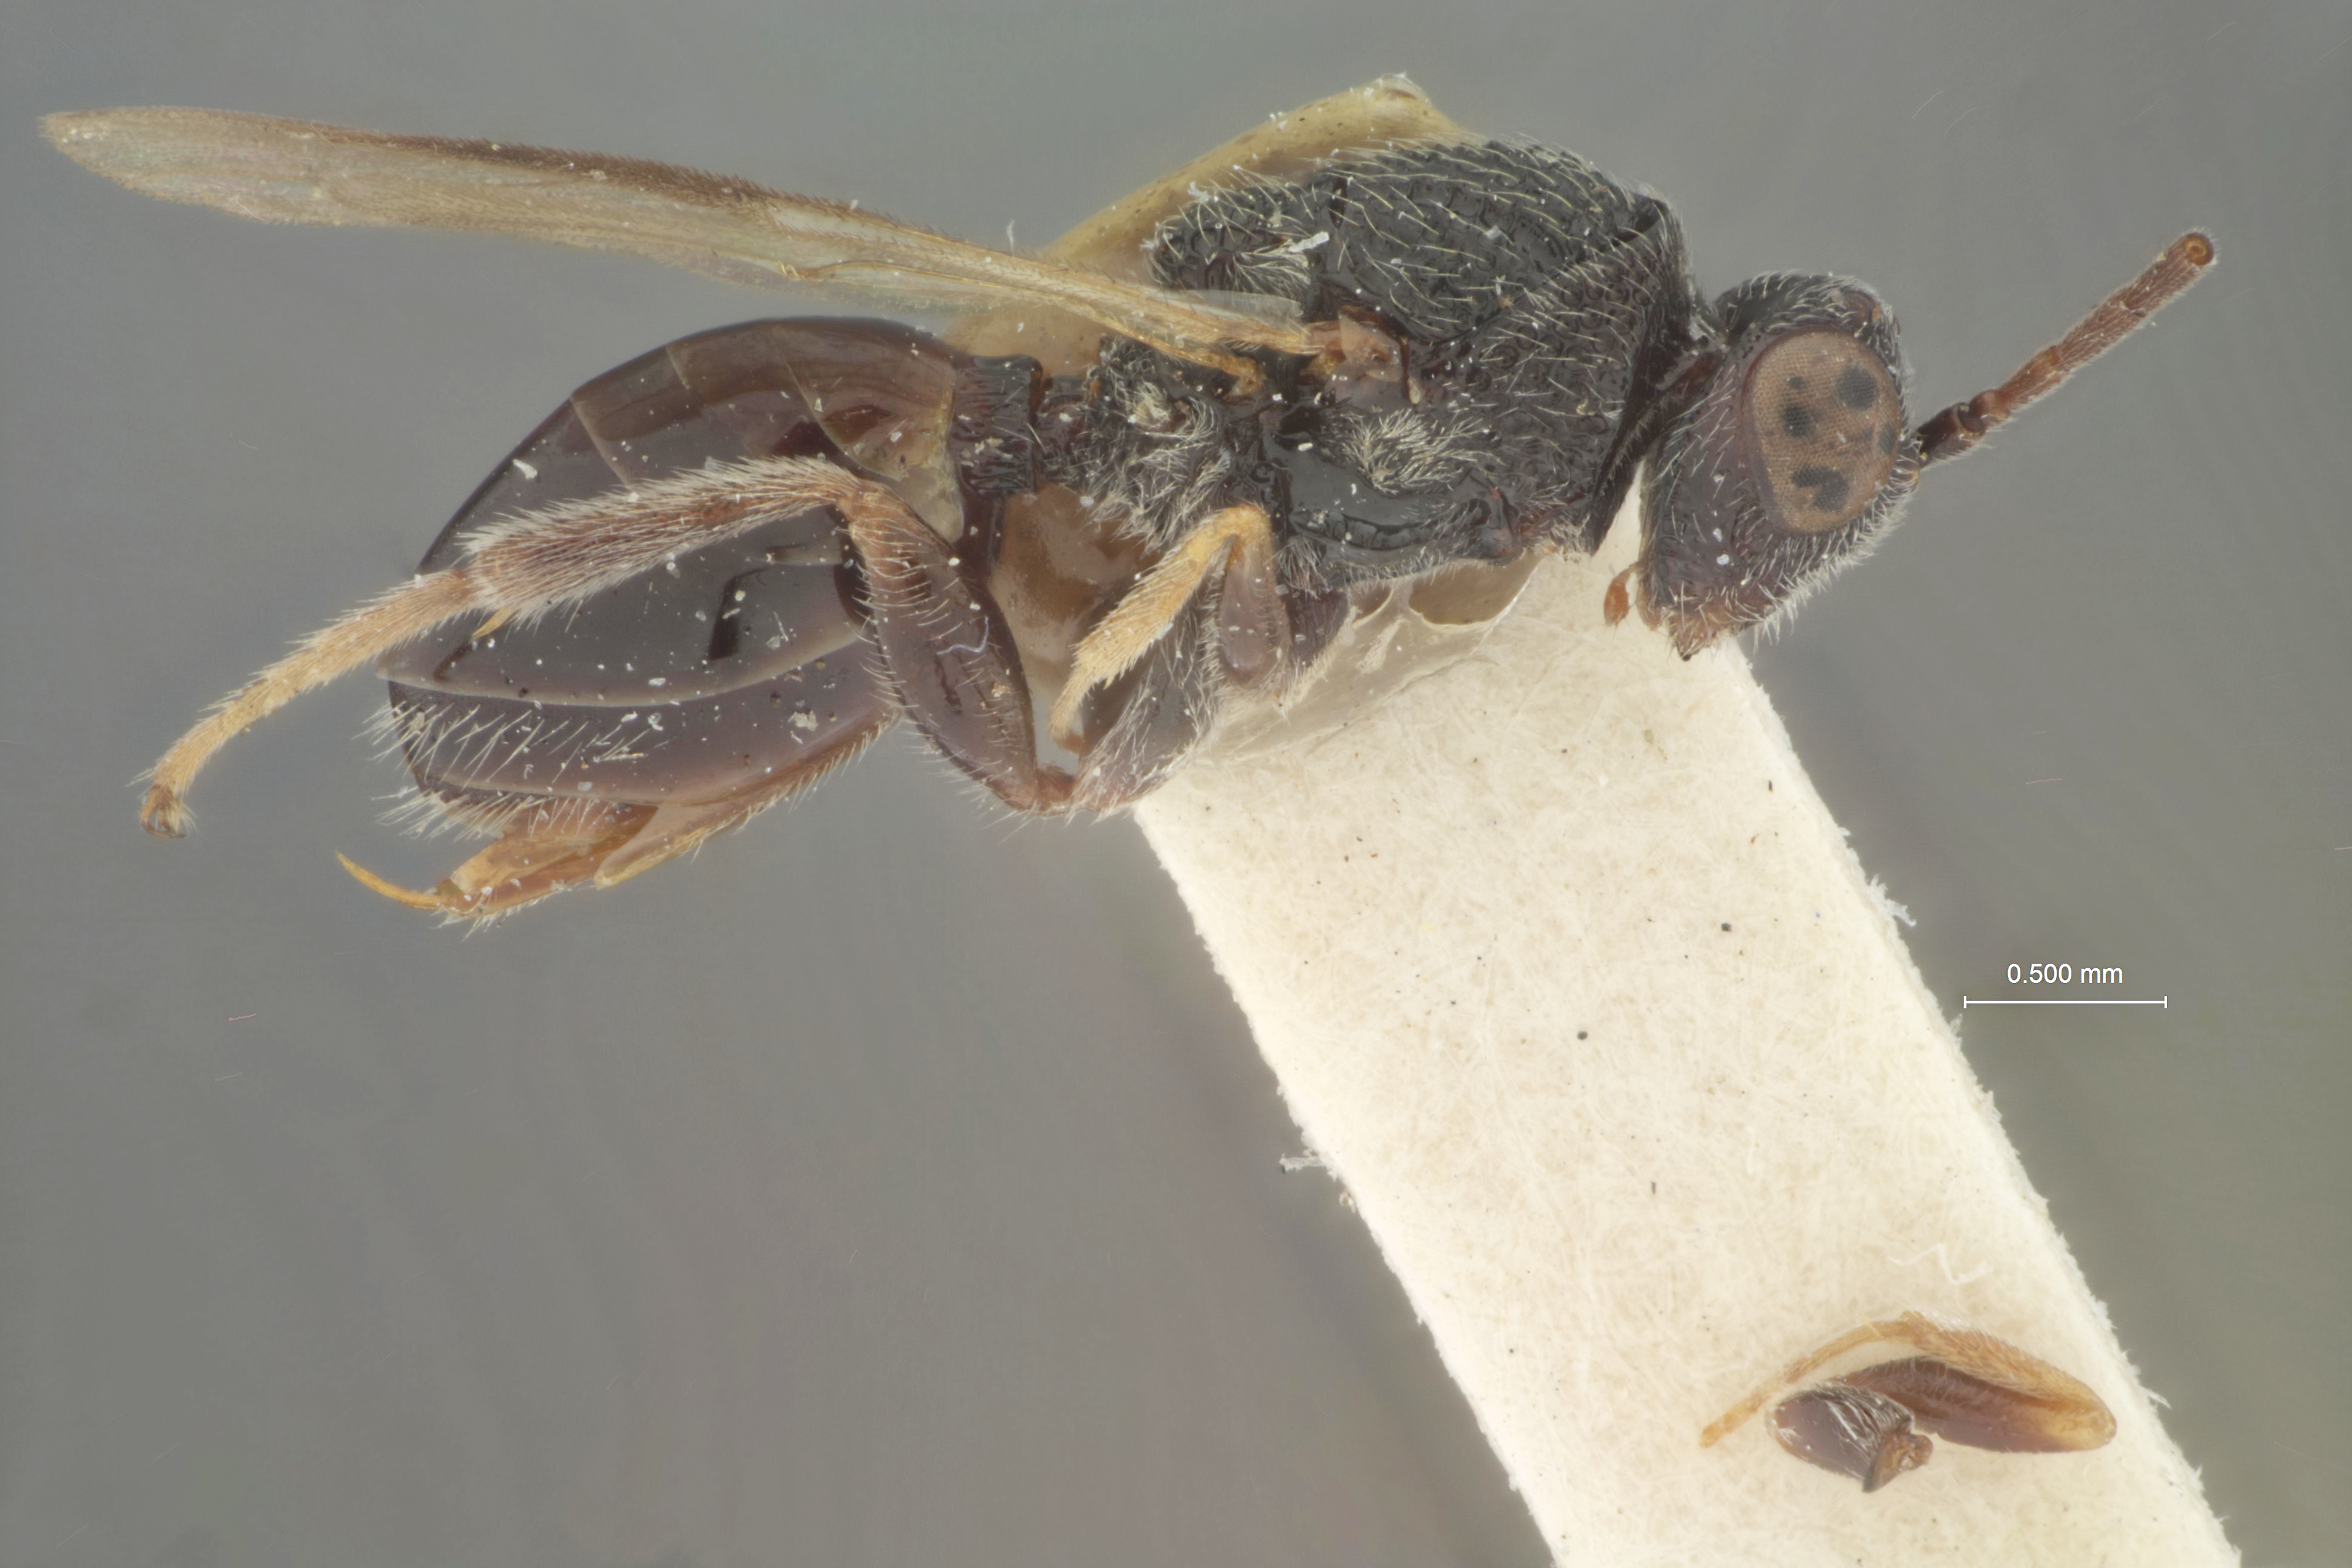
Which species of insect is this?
Allocynips malayensis
